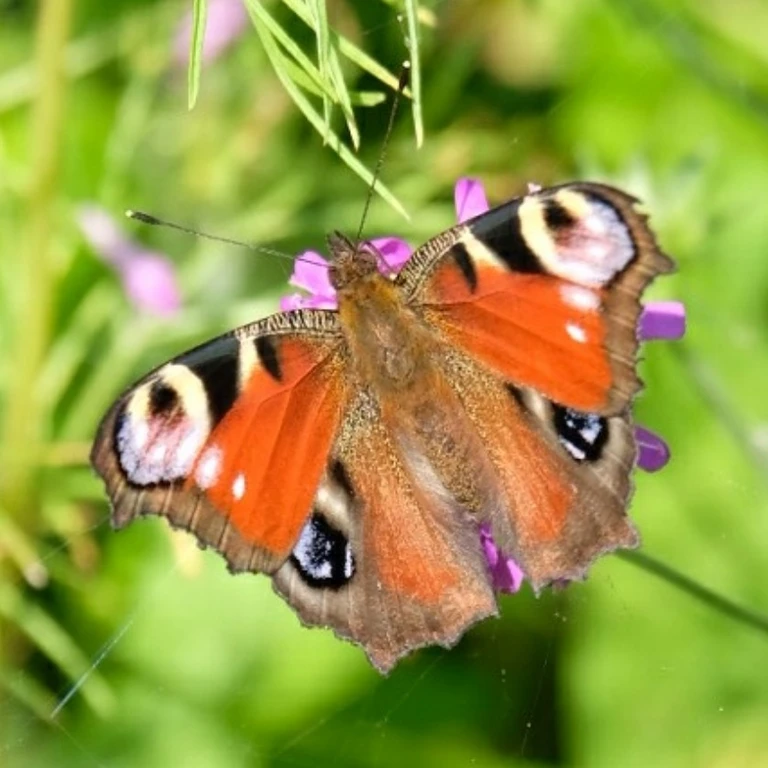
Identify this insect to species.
Aglais io
